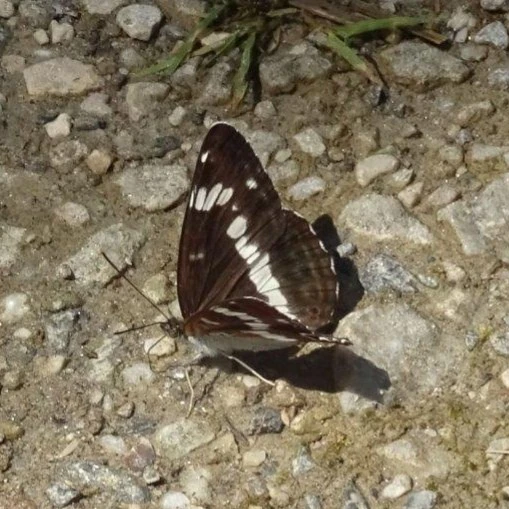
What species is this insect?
Limenitis camilla (also Ladoga camilla)
